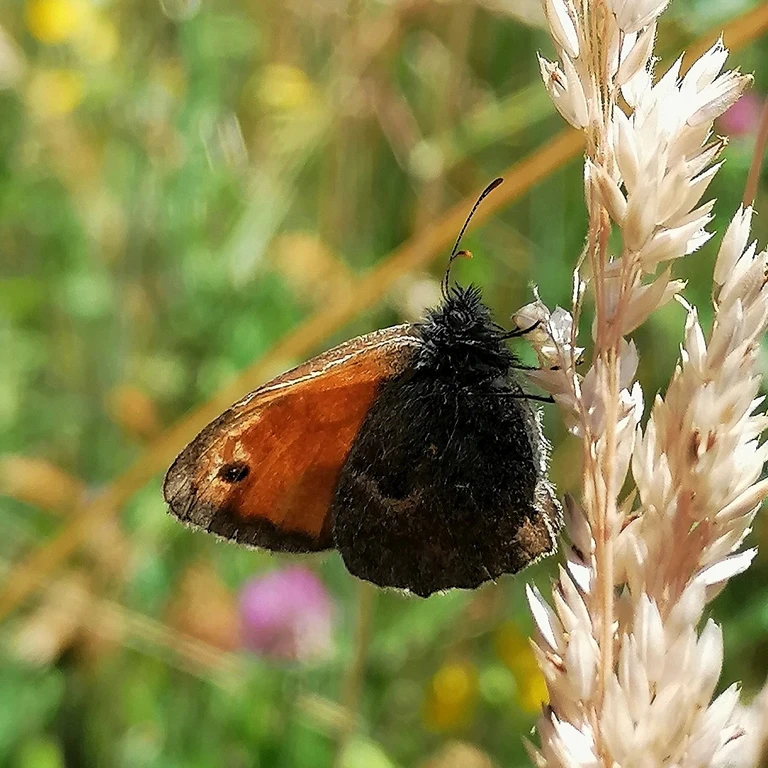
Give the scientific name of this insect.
Coenonympha pamphilus
